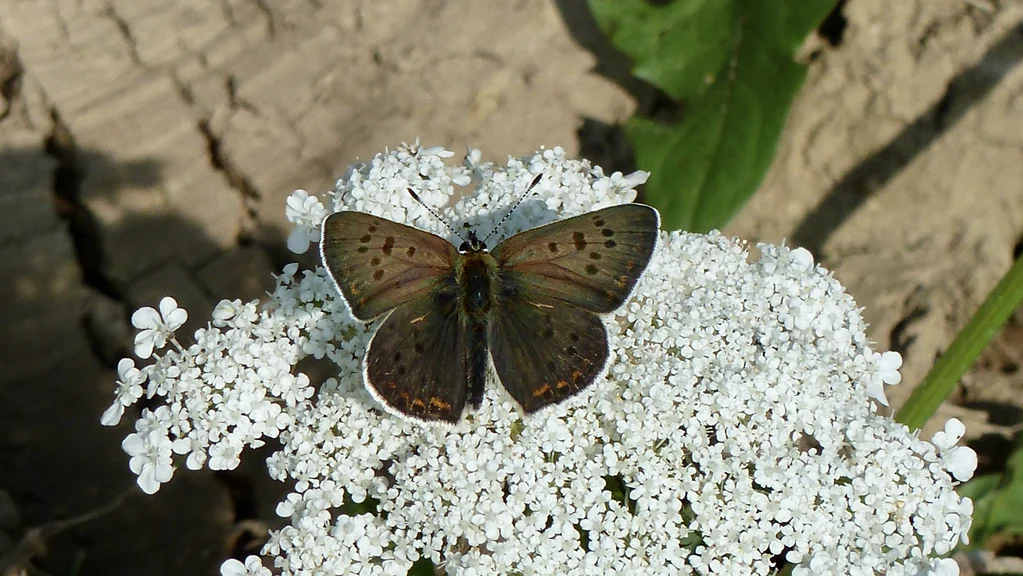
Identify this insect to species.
Lycaena tityrus (also Loweia tityrus)
